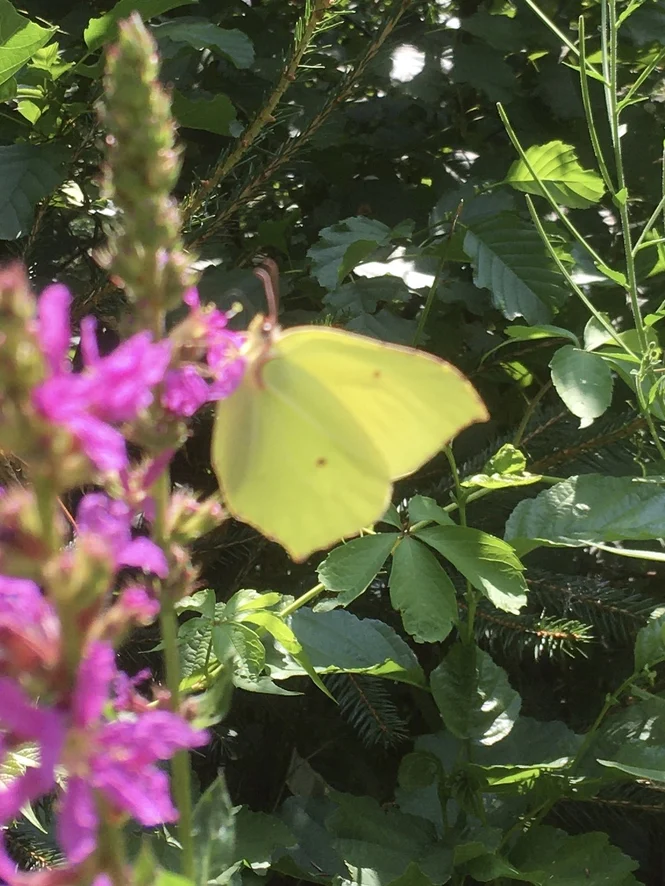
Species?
Gonepteryx rhamni
